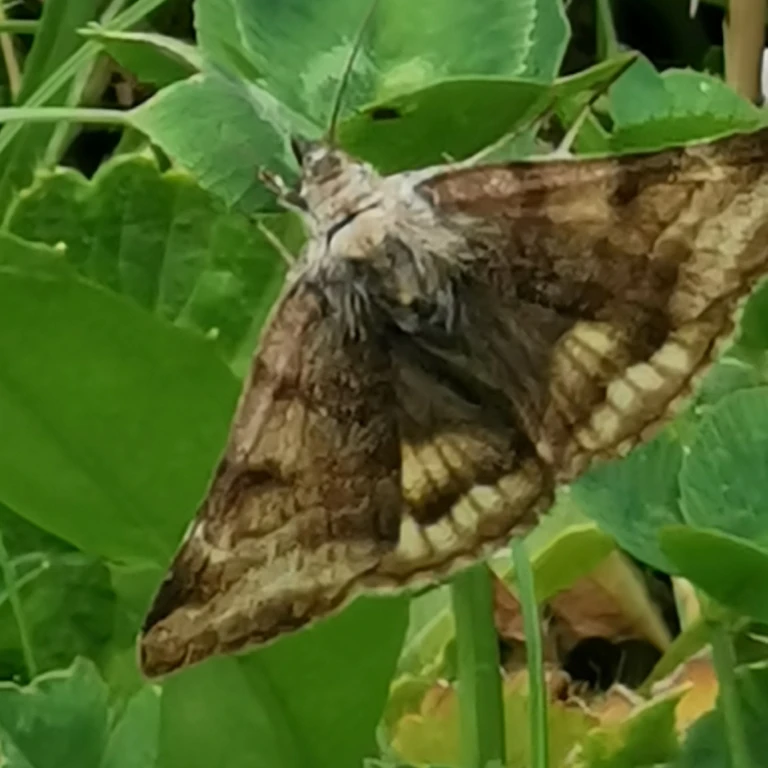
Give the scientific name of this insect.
Euclidia glyphica
